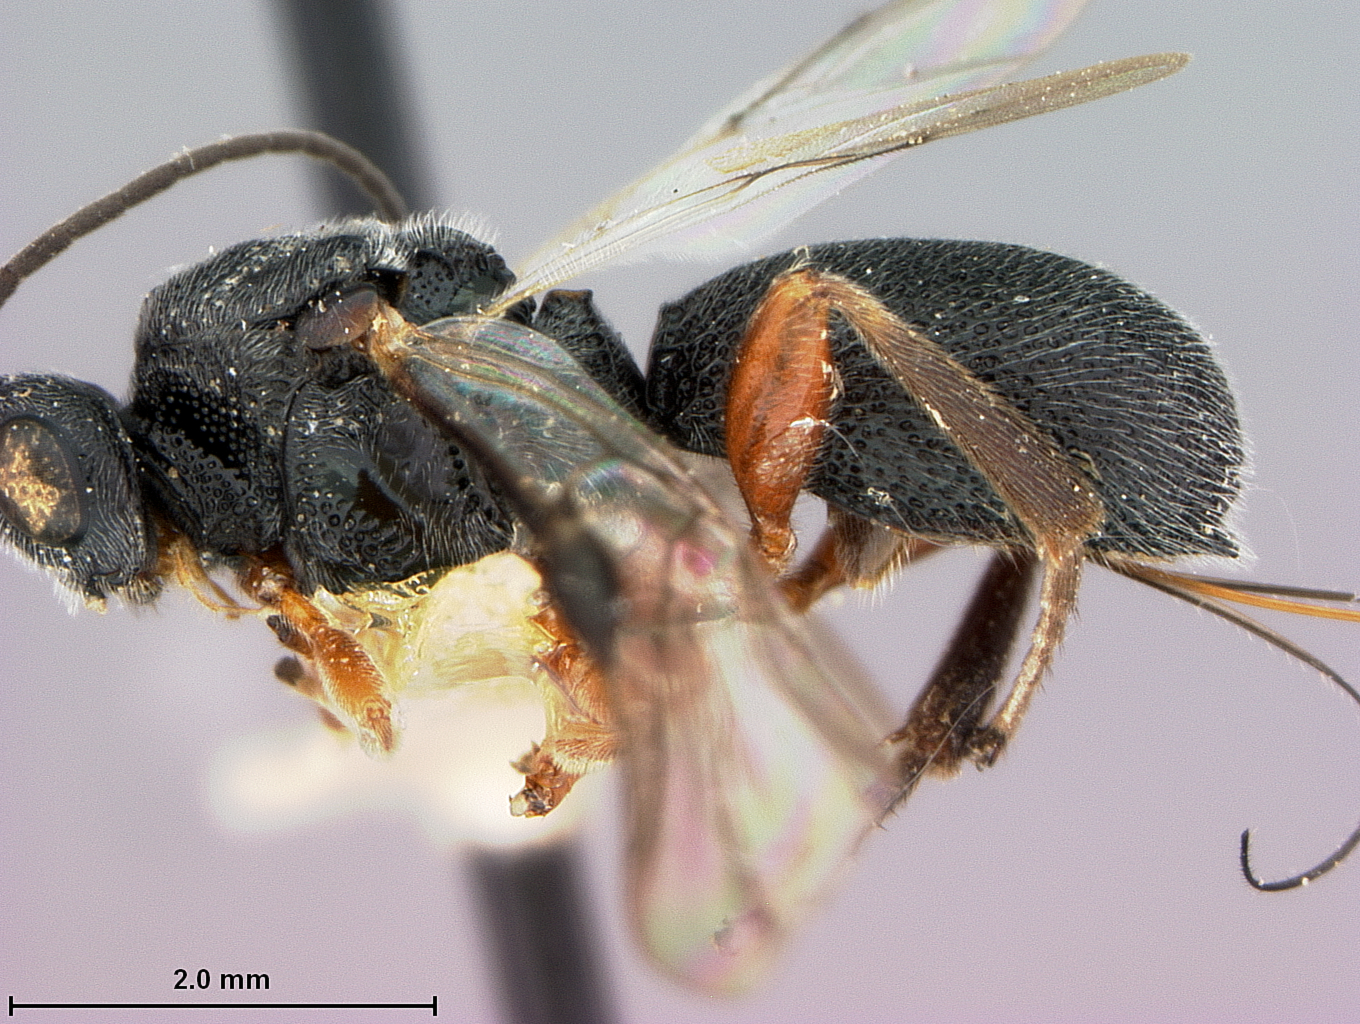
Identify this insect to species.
Urosigalphus grisseae
